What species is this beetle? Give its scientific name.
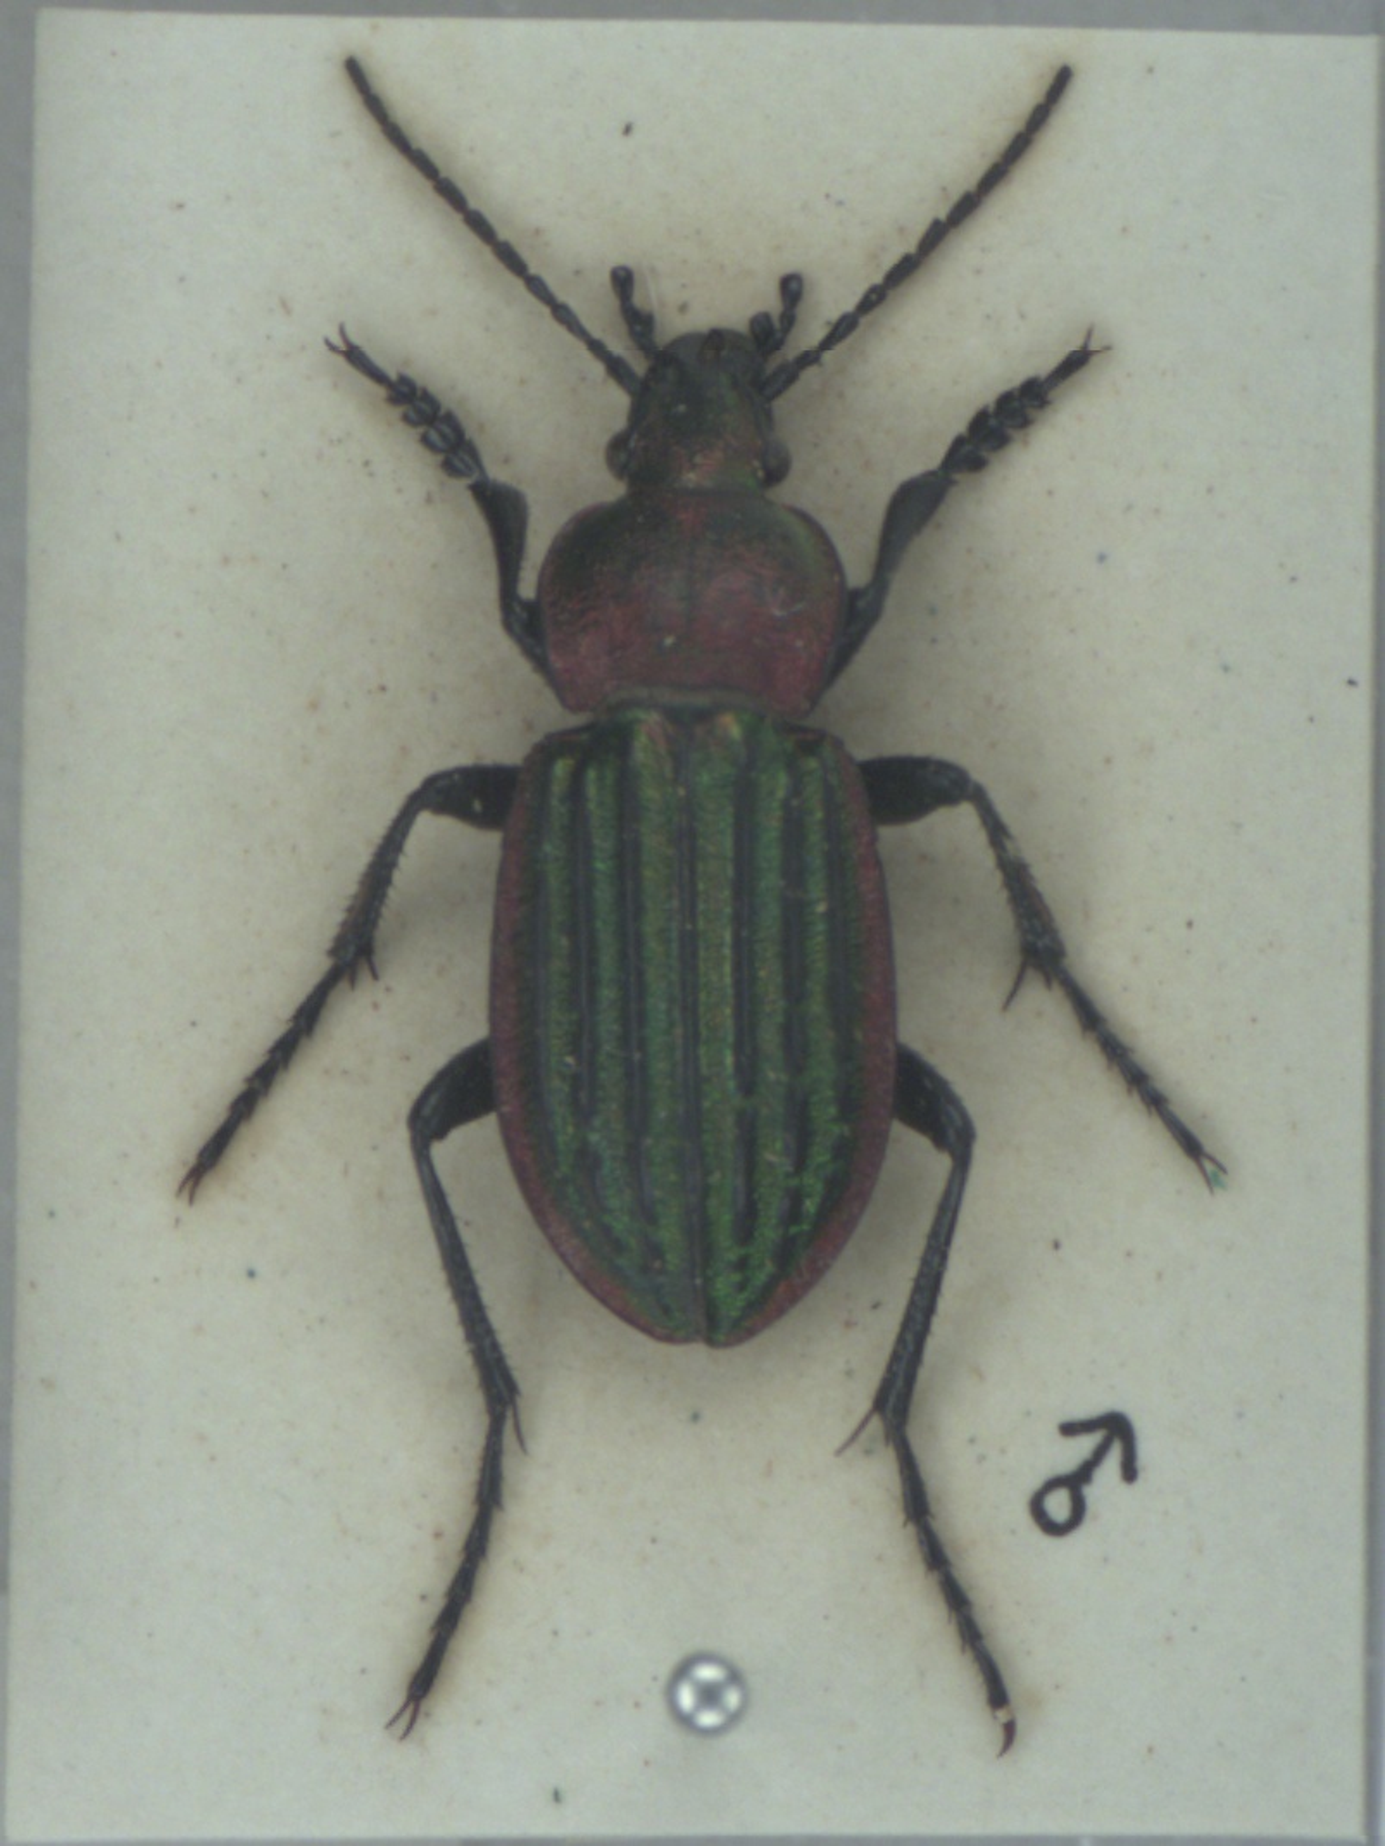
Carabus nitens
